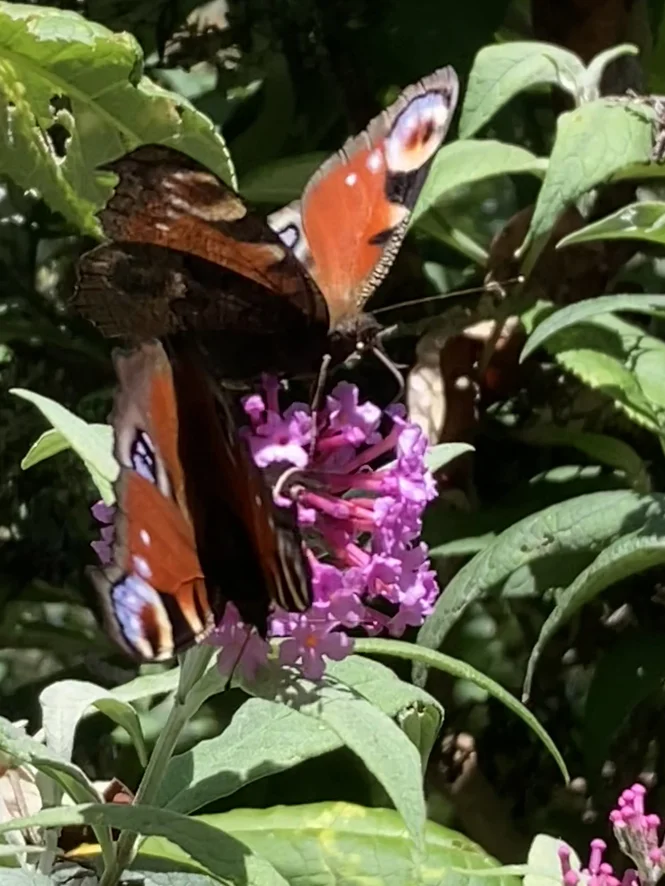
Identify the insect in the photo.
Aglais io
